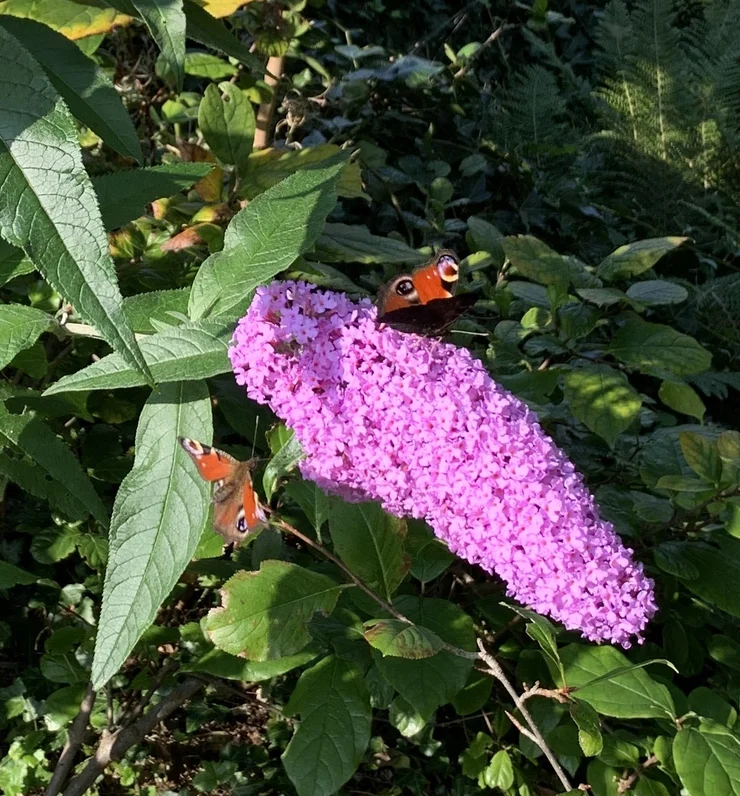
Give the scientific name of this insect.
Aglais io
